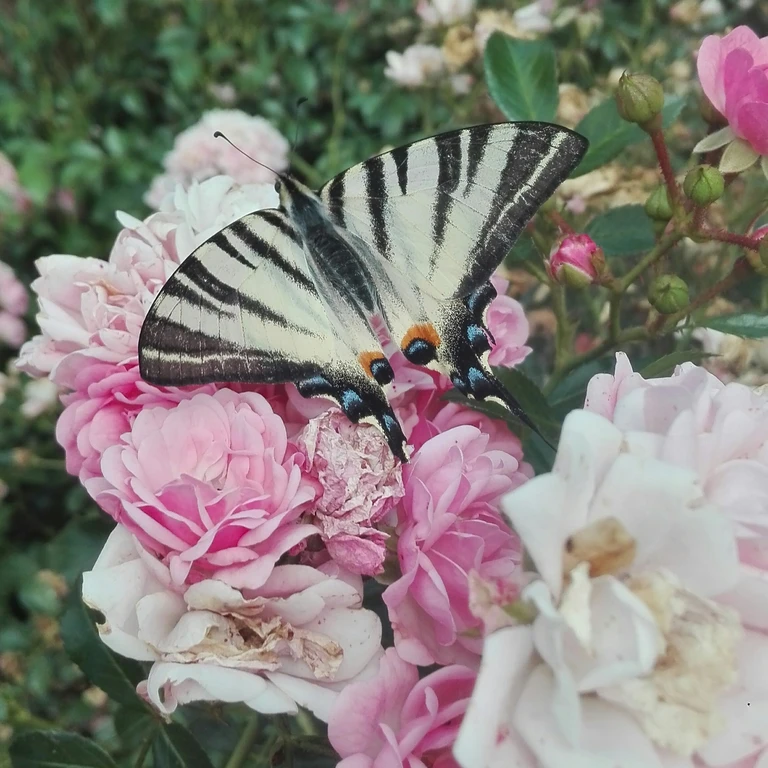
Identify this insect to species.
Iphiclides podalirius
